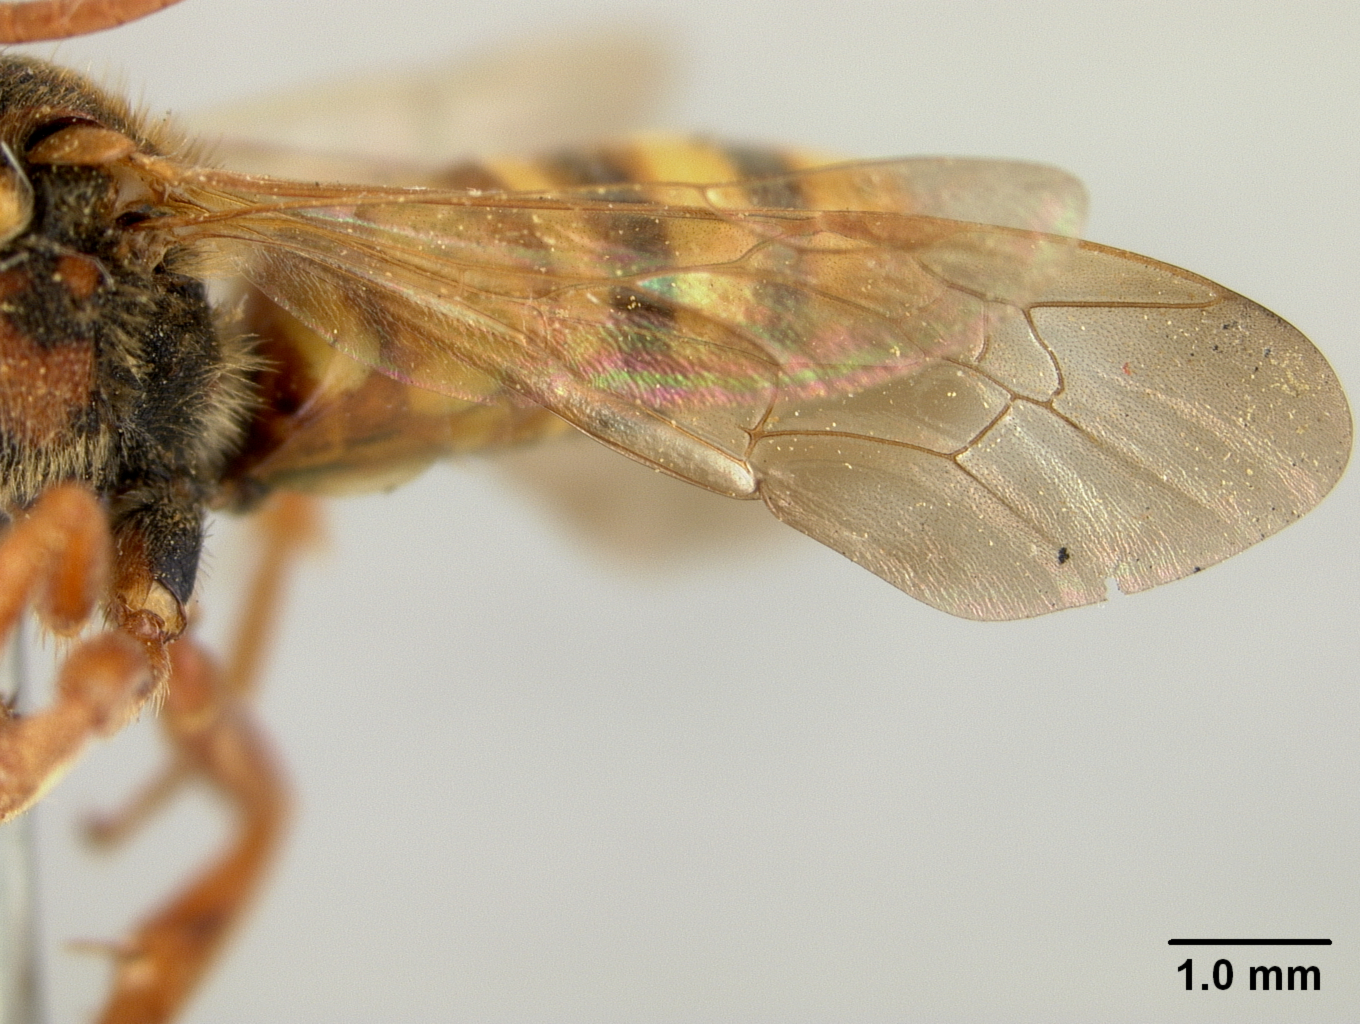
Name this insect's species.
Nomada placitensis
